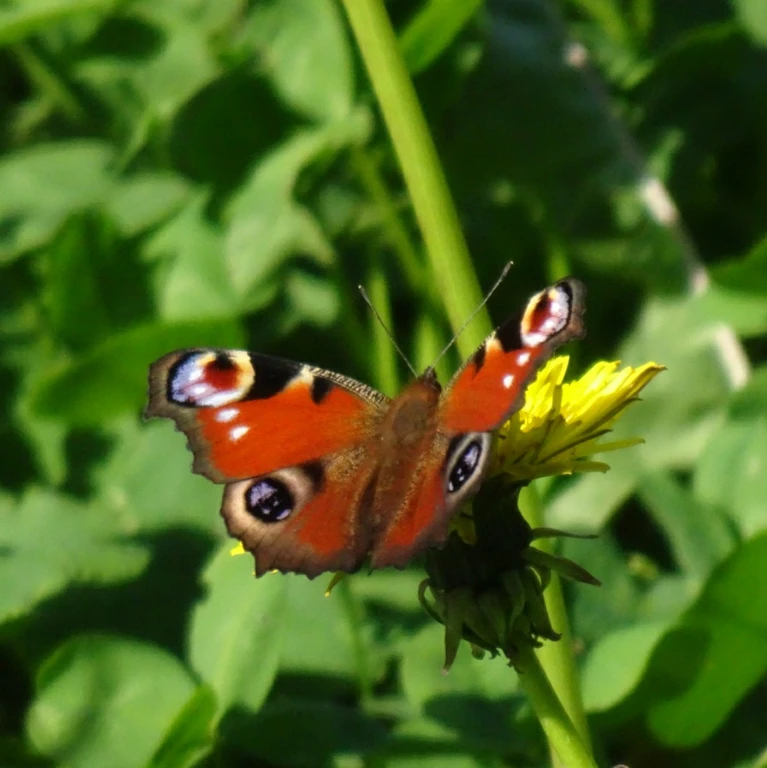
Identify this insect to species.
Aglais io
